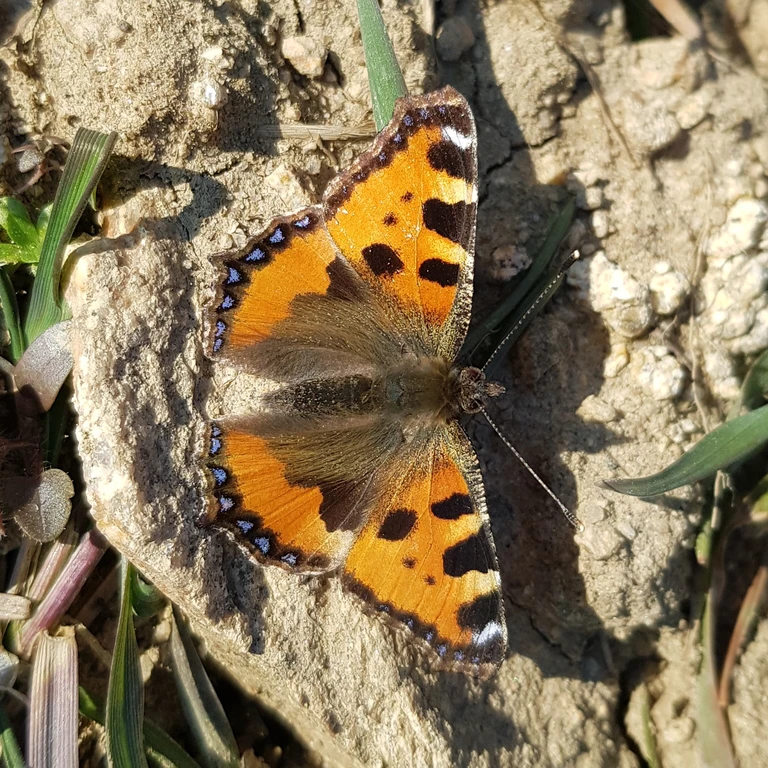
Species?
Aglais urticae
